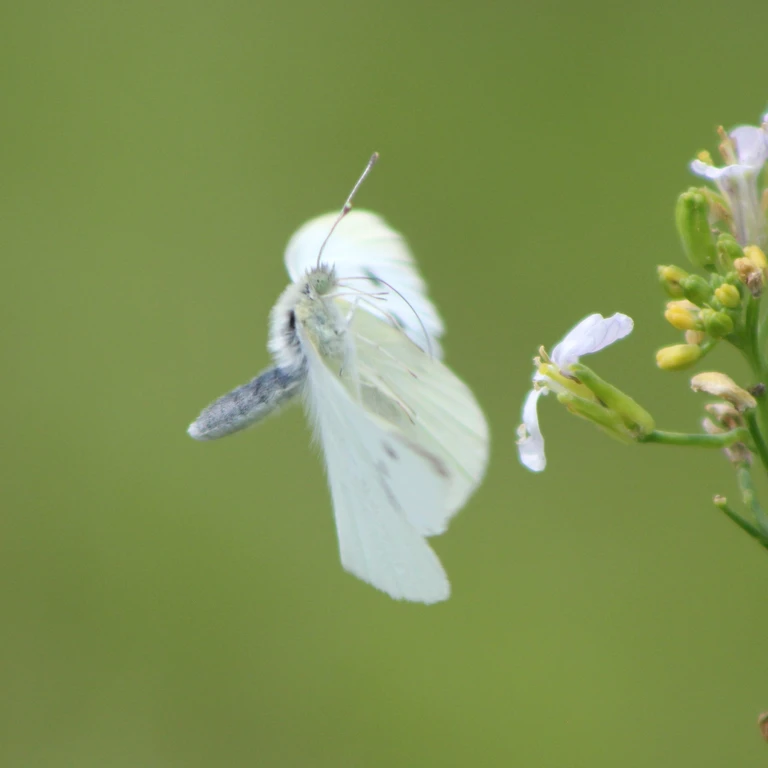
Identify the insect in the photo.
Pieris rapae
